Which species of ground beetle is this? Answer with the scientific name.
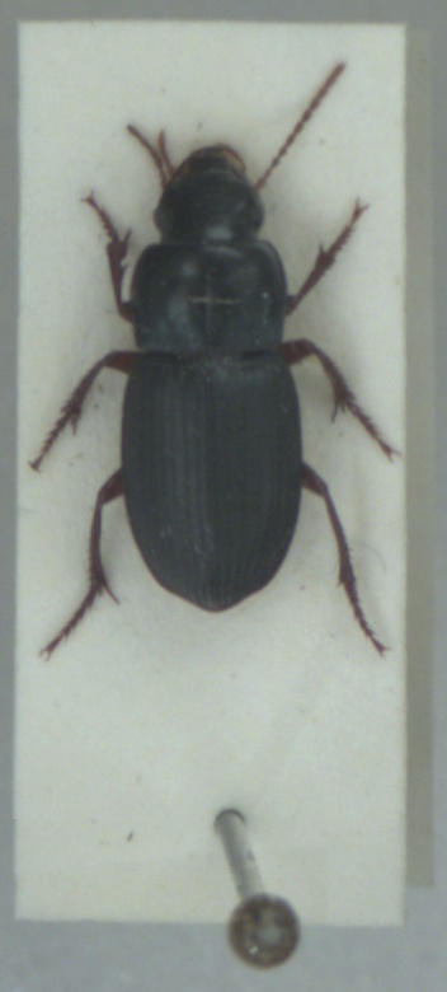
Harpalus rubripes
